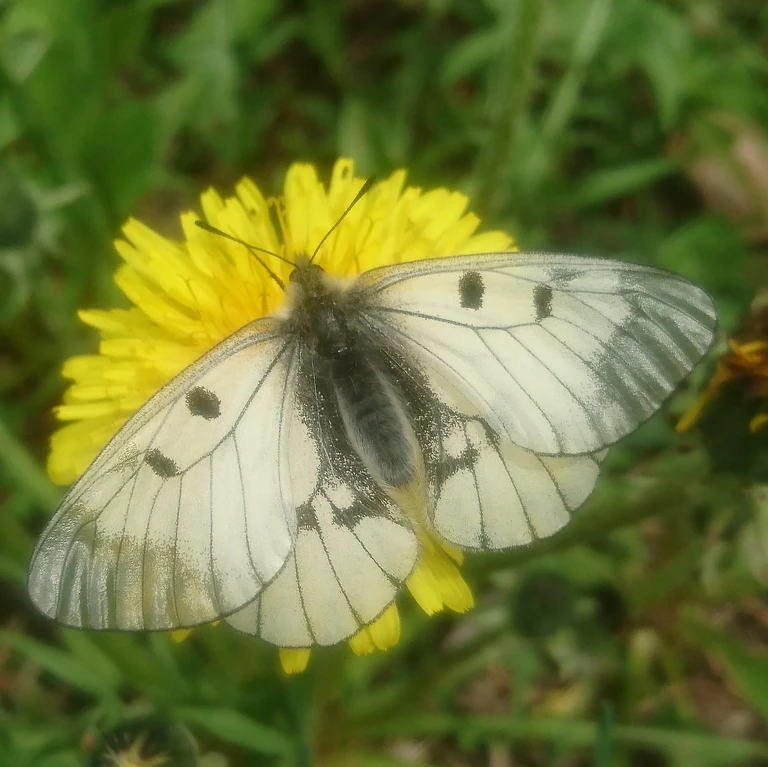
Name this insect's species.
Parnassius mnemosyne
